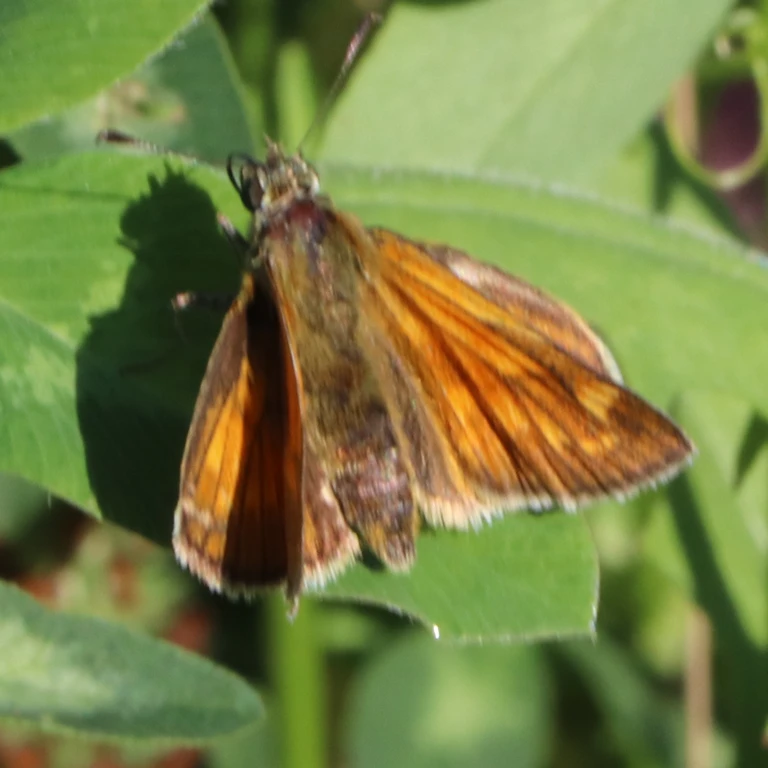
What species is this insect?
Ochlodes sylvanus (also Ochlodes venata)
